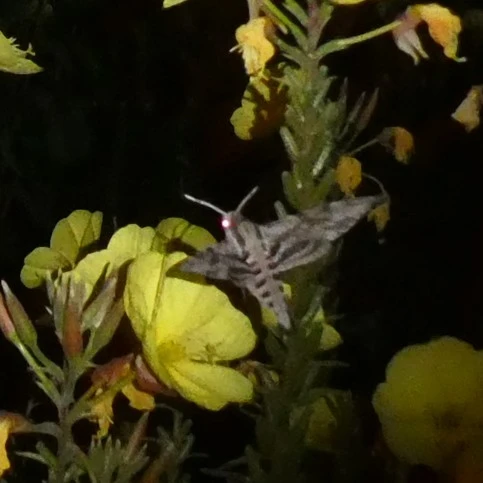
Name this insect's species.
Agrius convolvuli
